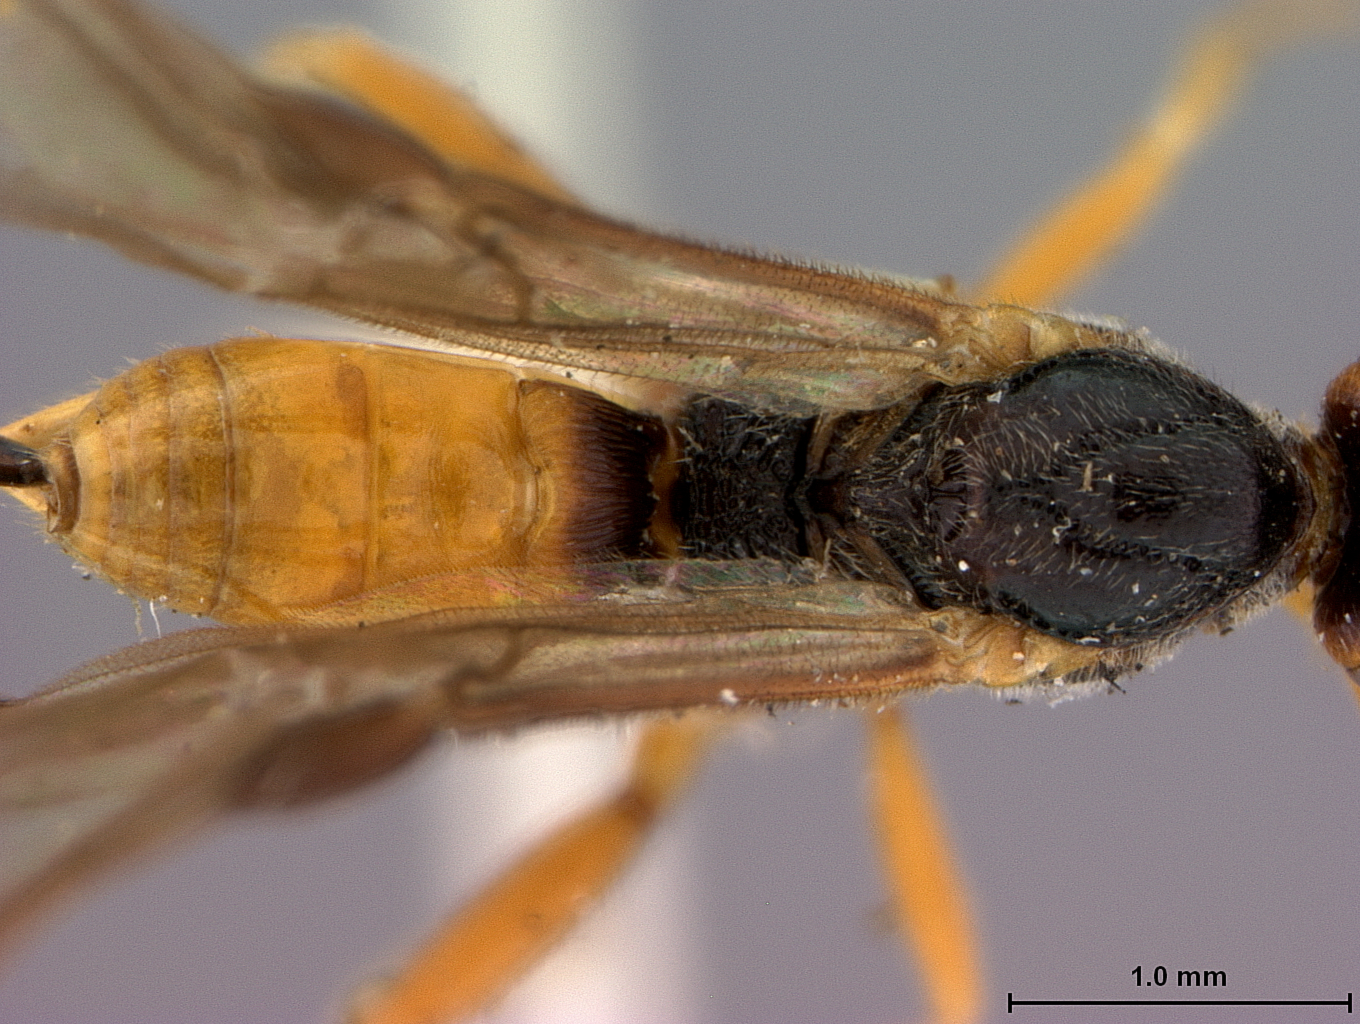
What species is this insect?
Bassus carpocapsa
